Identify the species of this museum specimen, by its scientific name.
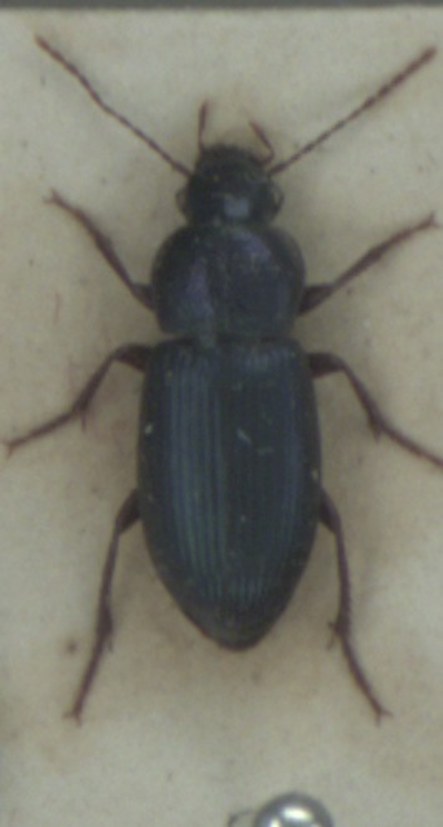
Ophonus azureus
